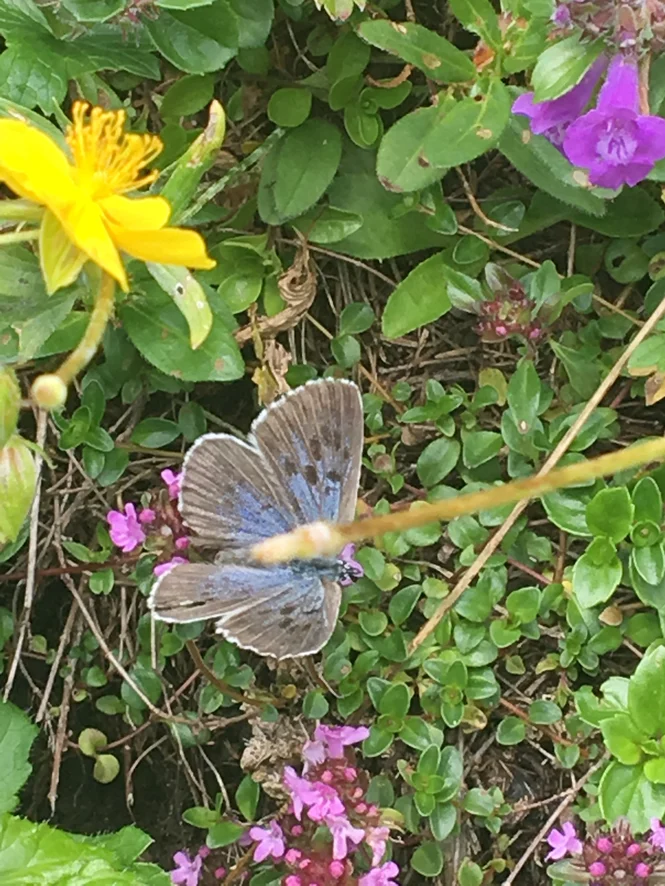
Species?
Phengaris arion (also Maculinea arion)
